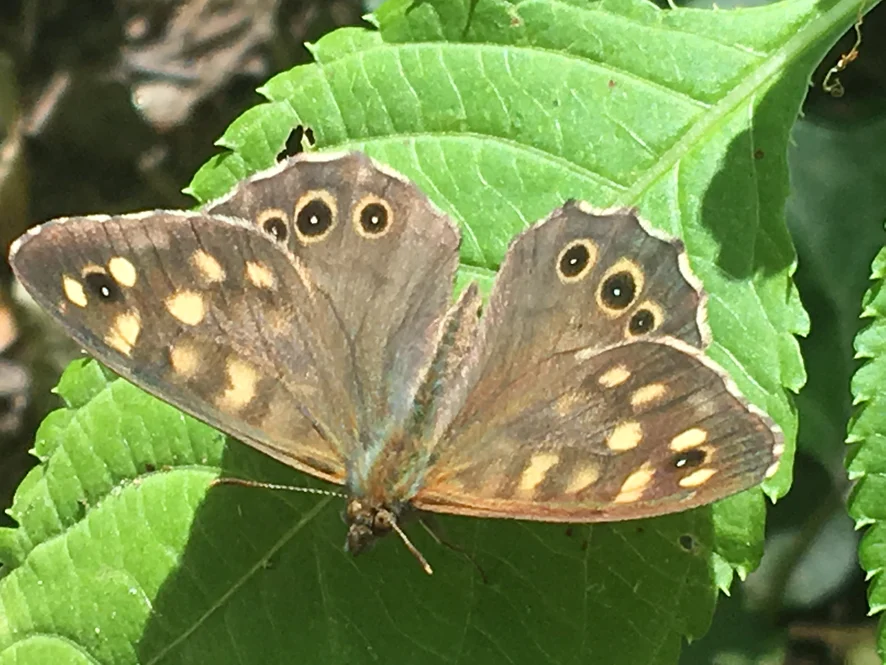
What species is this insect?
Pararge aegeria
